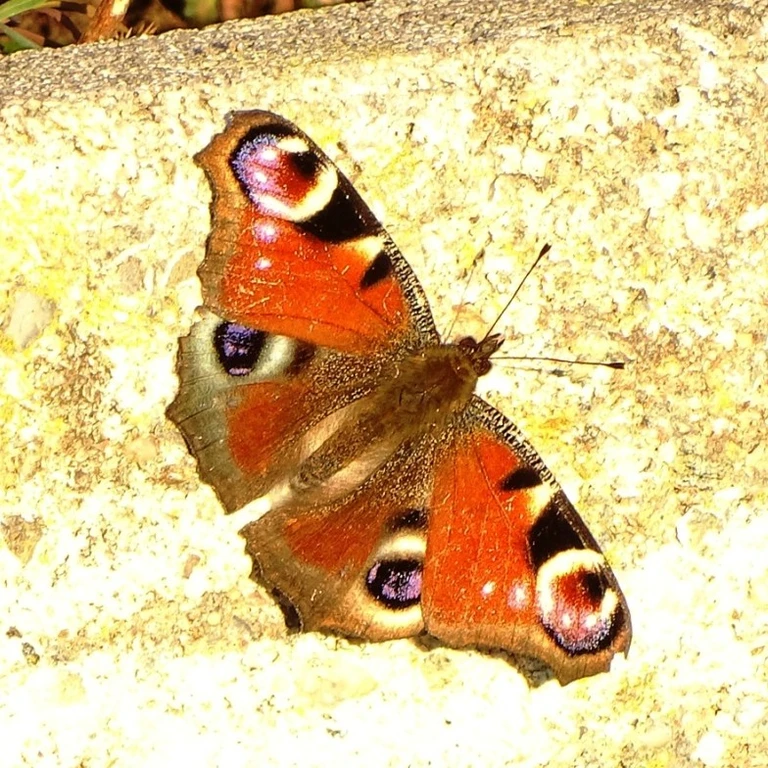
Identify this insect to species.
Aglais io
